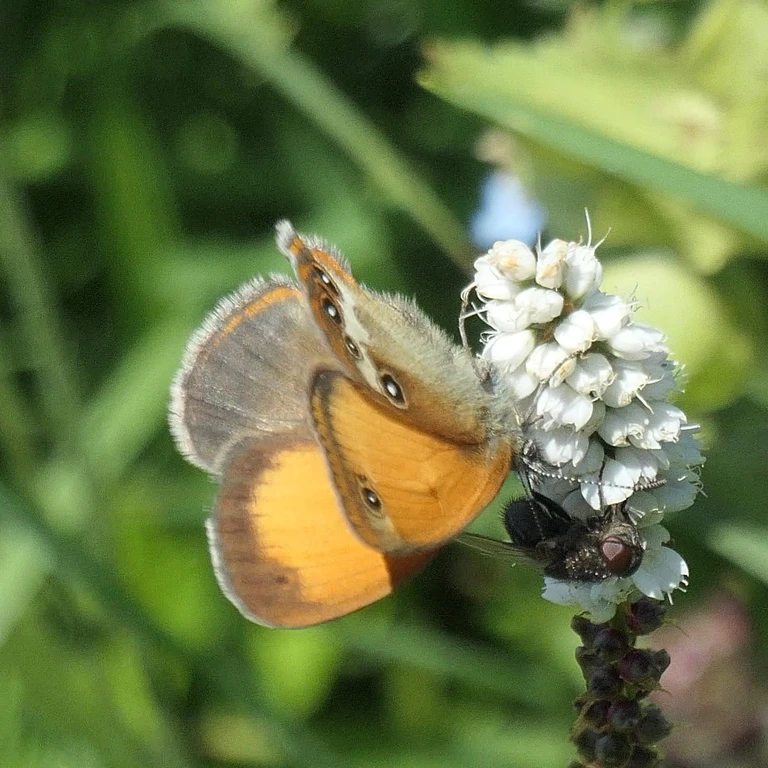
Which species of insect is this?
Coenonympha arcania
